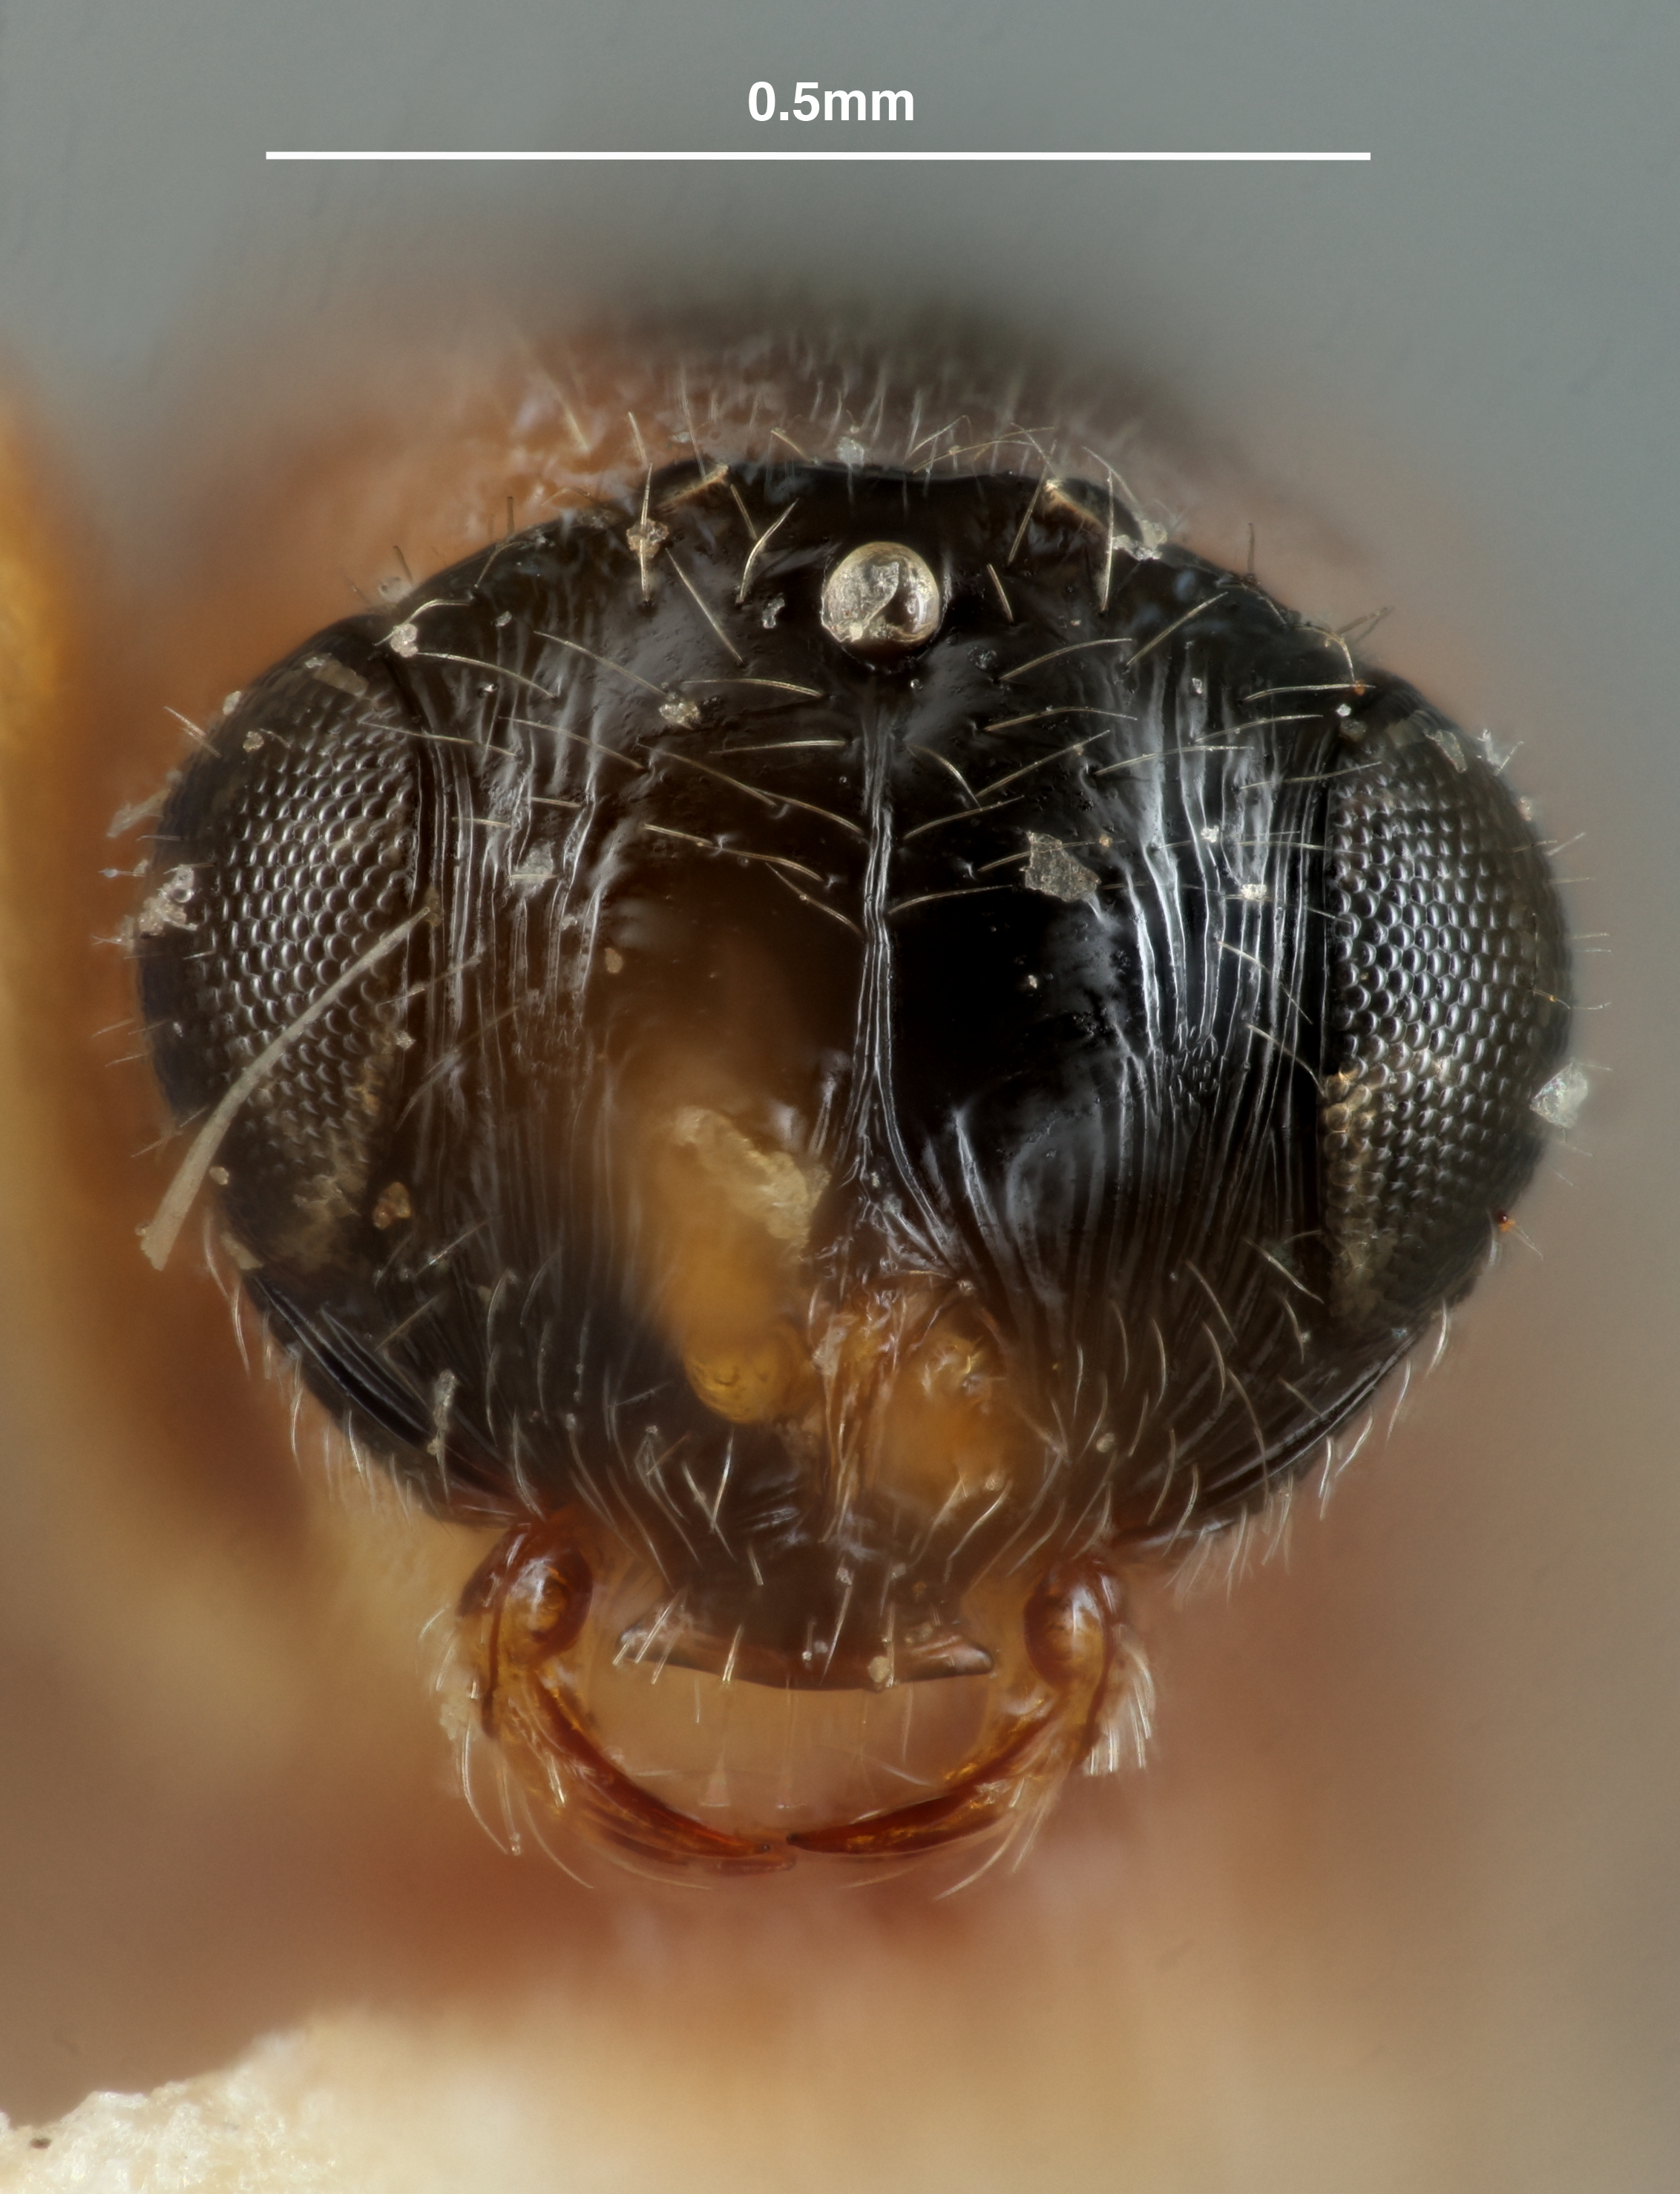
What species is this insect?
Trimorus varius
